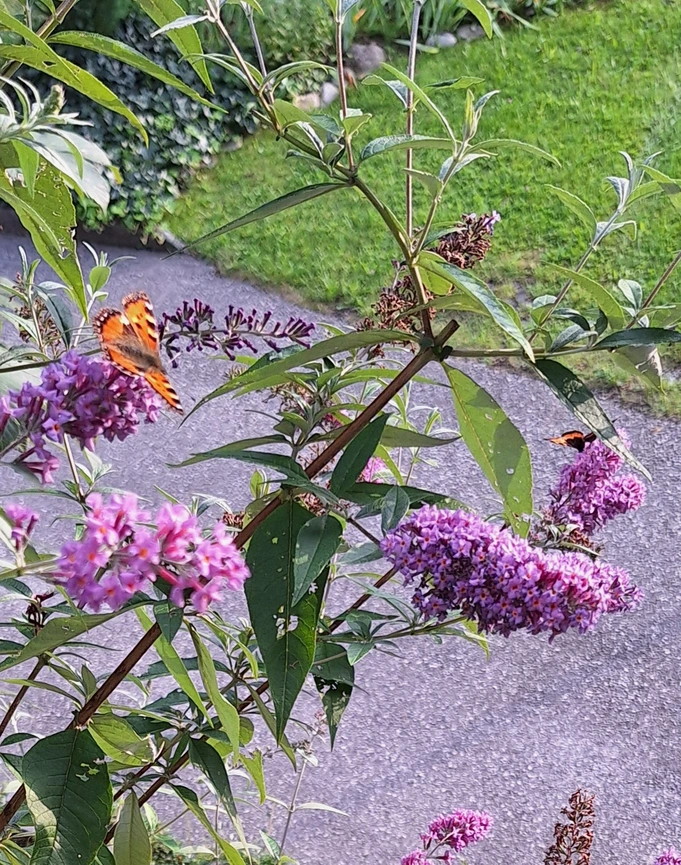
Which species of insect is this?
Aglais urticae
